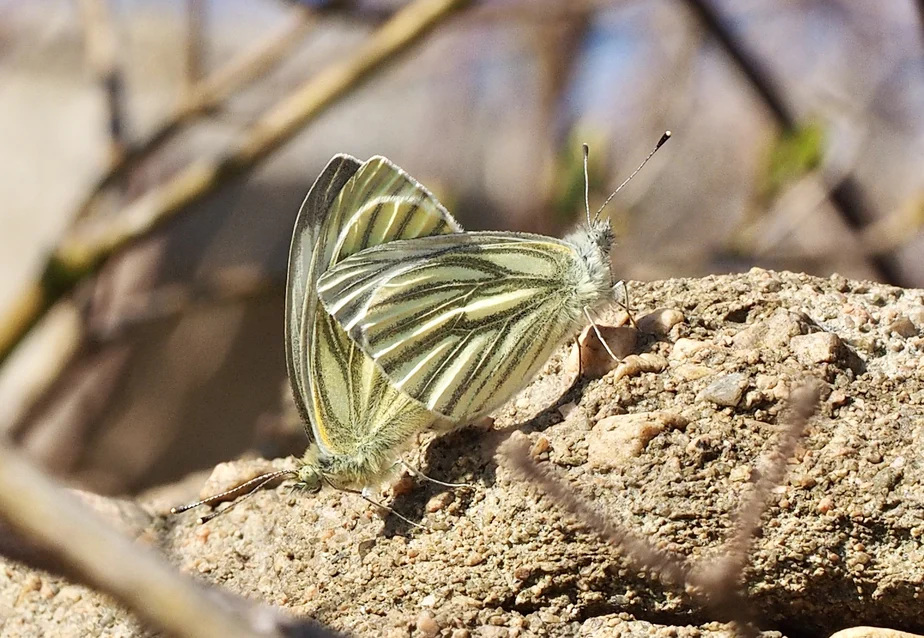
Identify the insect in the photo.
Pieris napi
